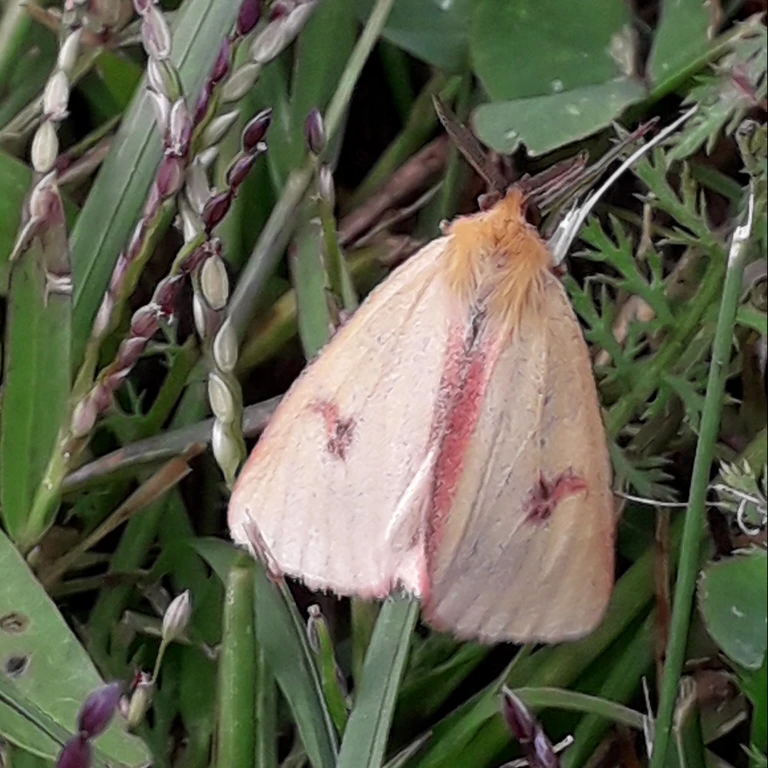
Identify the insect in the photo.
Diacrisia sannio
